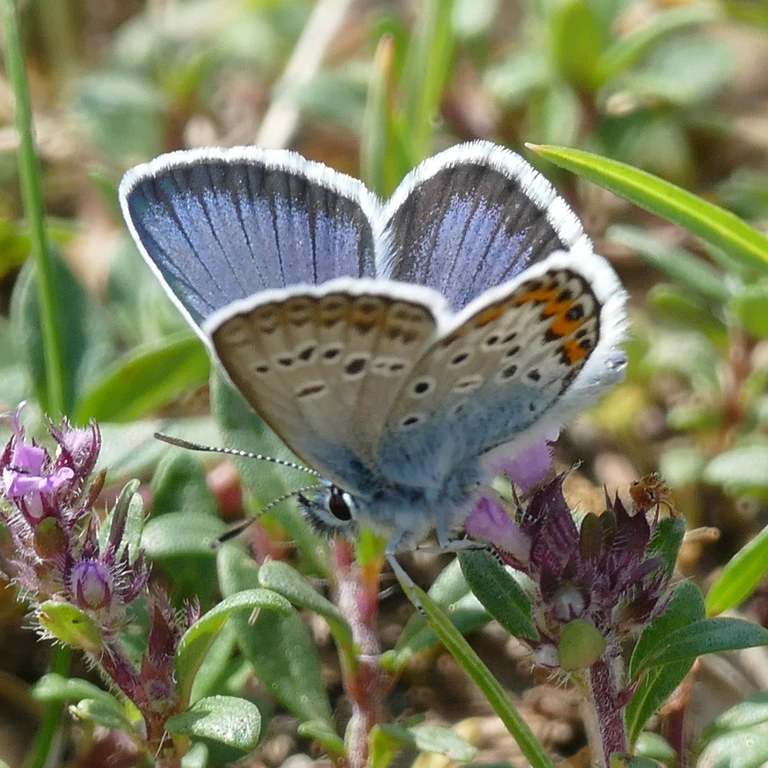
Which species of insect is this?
Plebejus argus
